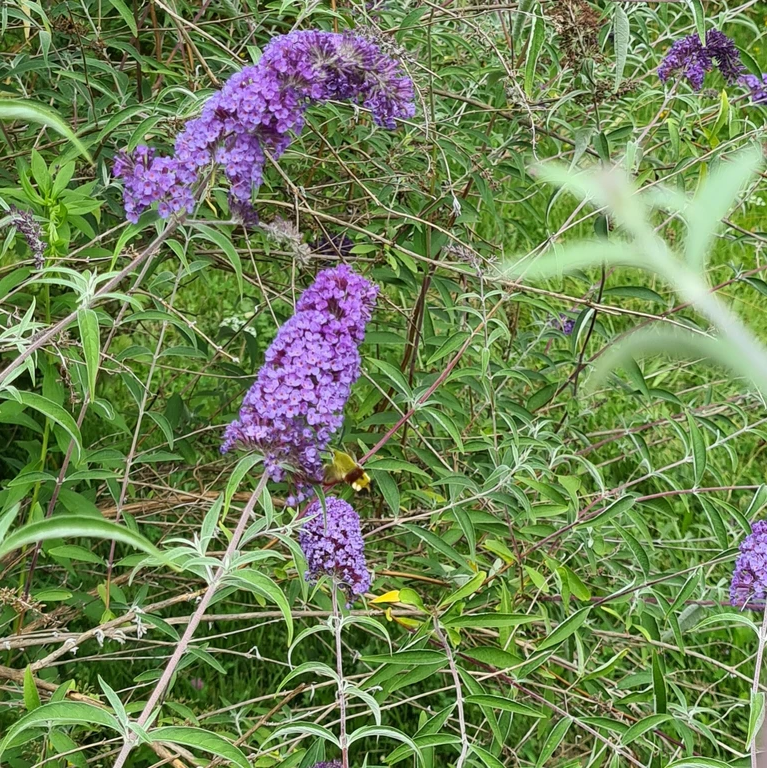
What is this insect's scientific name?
Hemaris fuciformis
